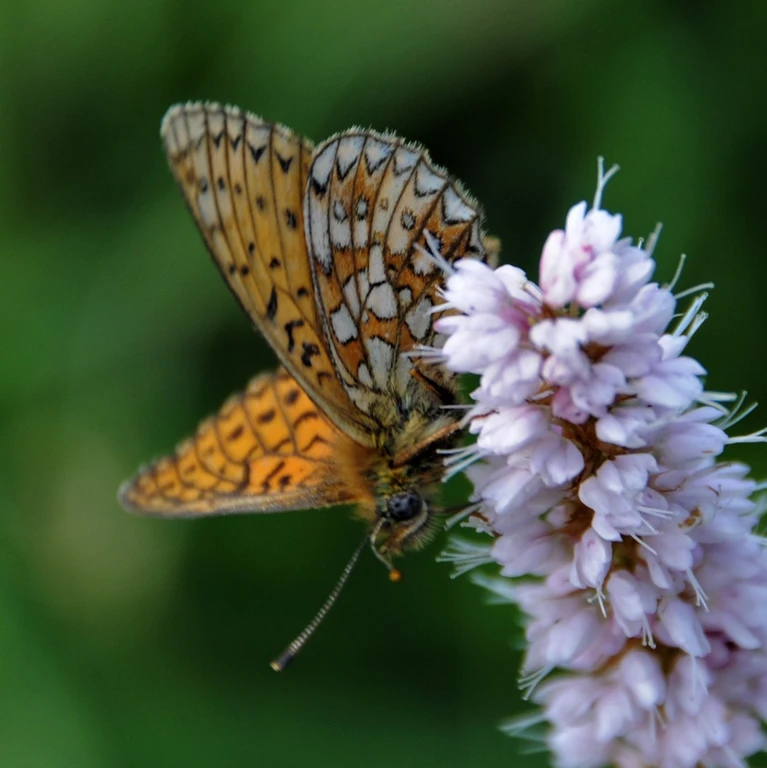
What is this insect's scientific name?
Boloria eunomia
